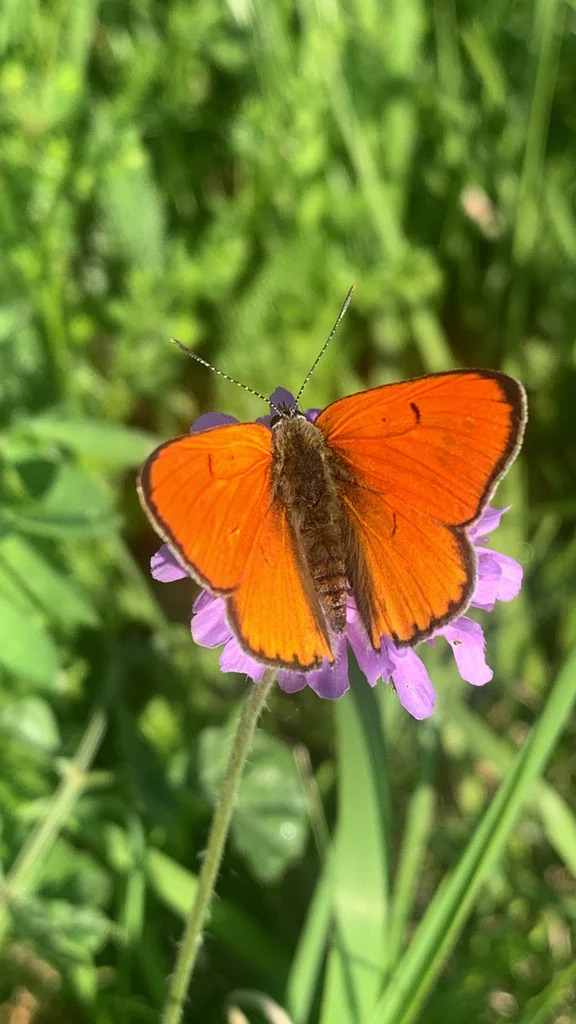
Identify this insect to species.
Lycaena dispar
